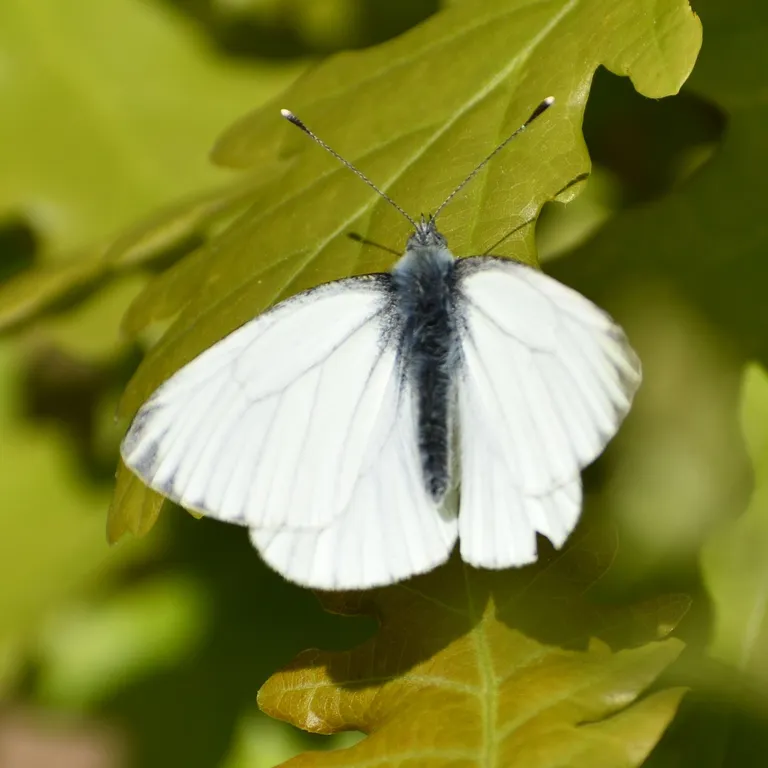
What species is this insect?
Pieris napi
